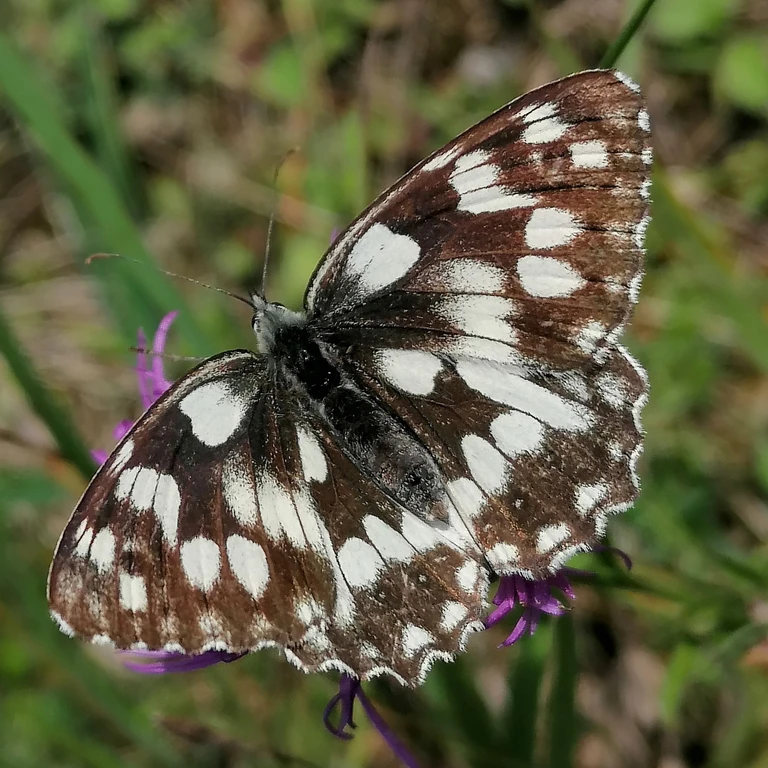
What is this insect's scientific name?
Melanargia galathea
